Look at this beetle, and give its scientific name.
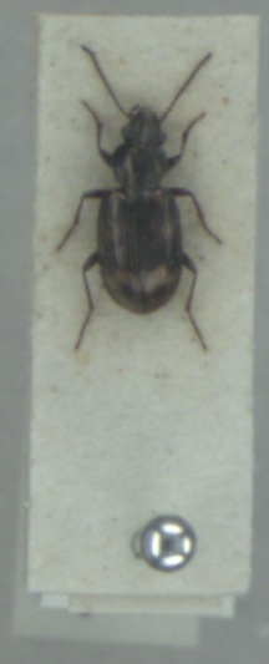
Bembidion varium
